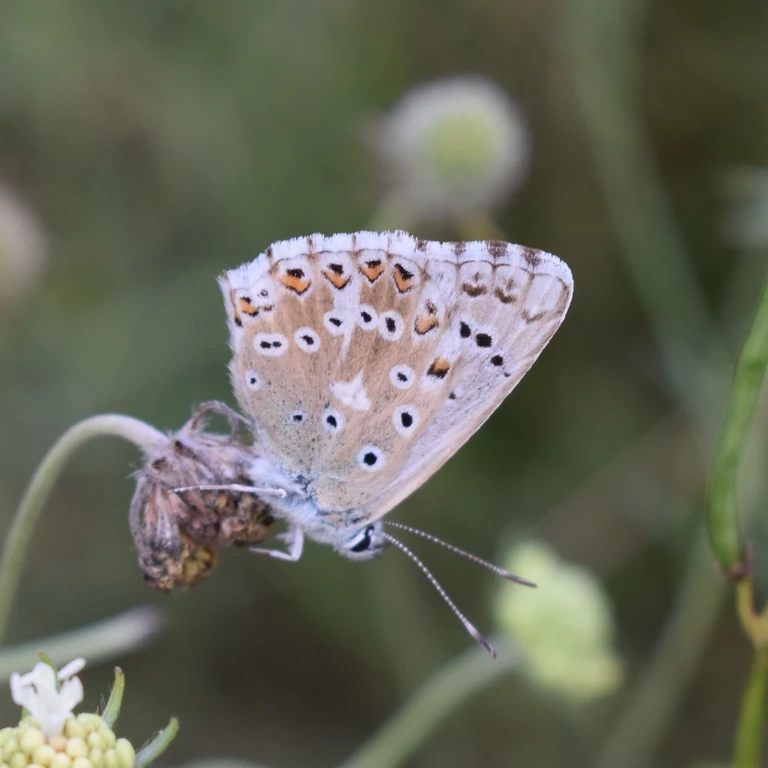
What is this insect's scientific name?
Lysandra coridon
